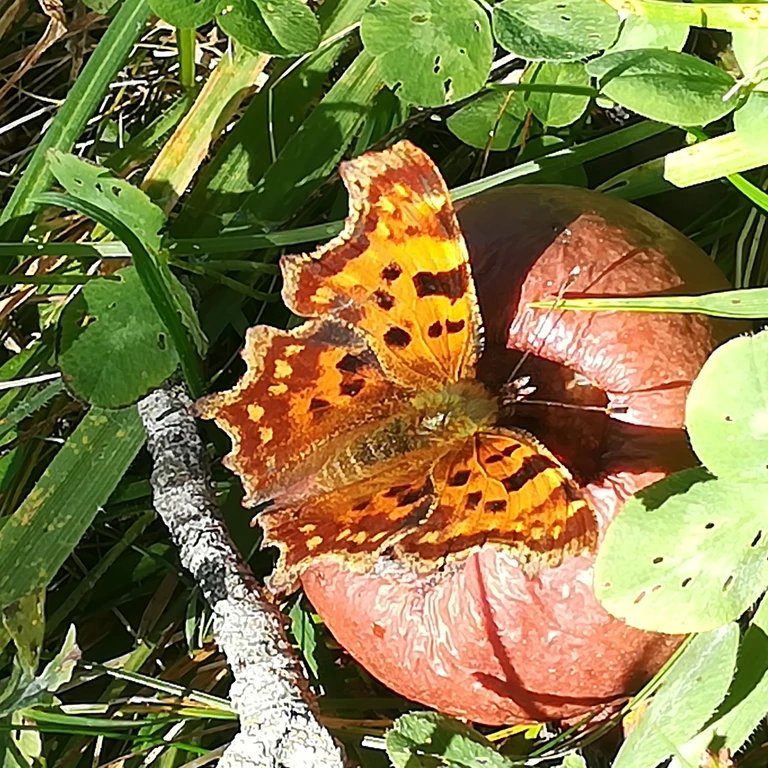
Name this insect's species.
Polygonia c-album
